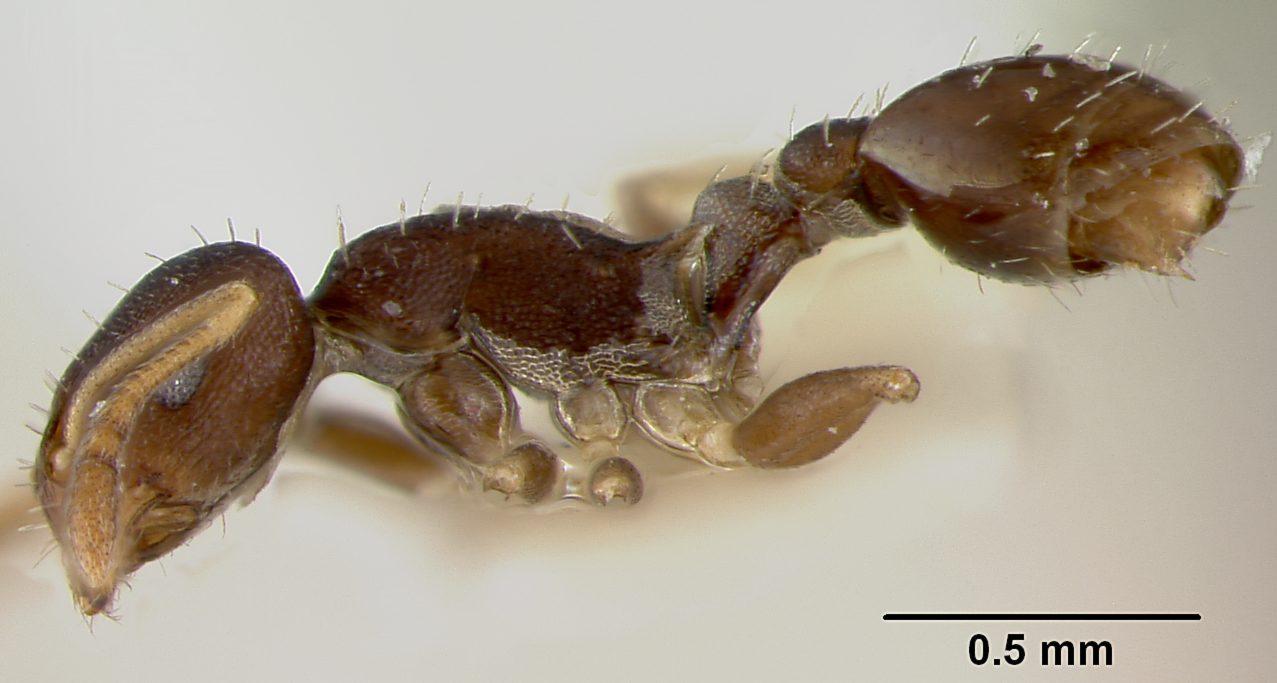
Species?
Leptothorax ixili
